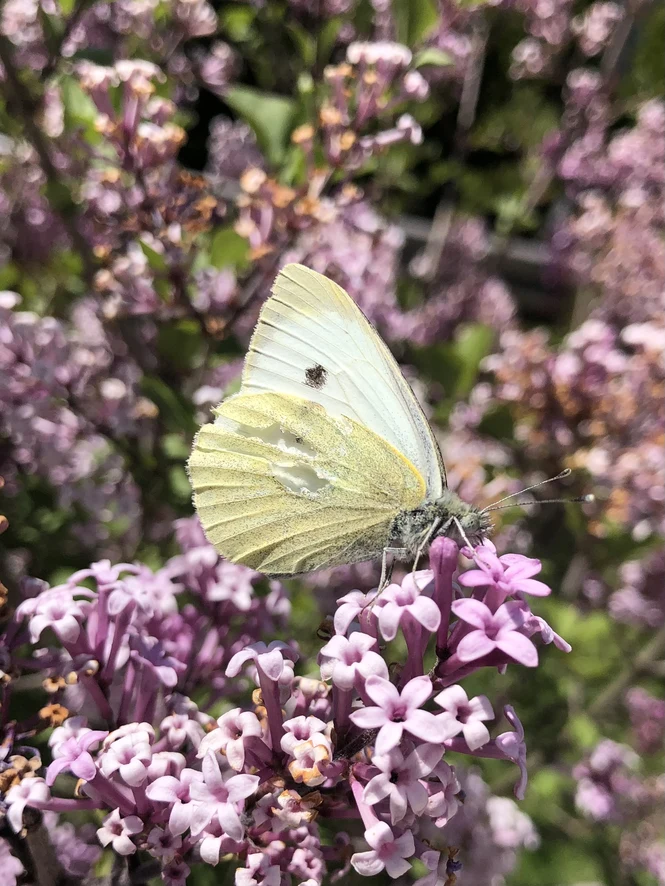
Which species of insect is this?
Pieris brassicae
